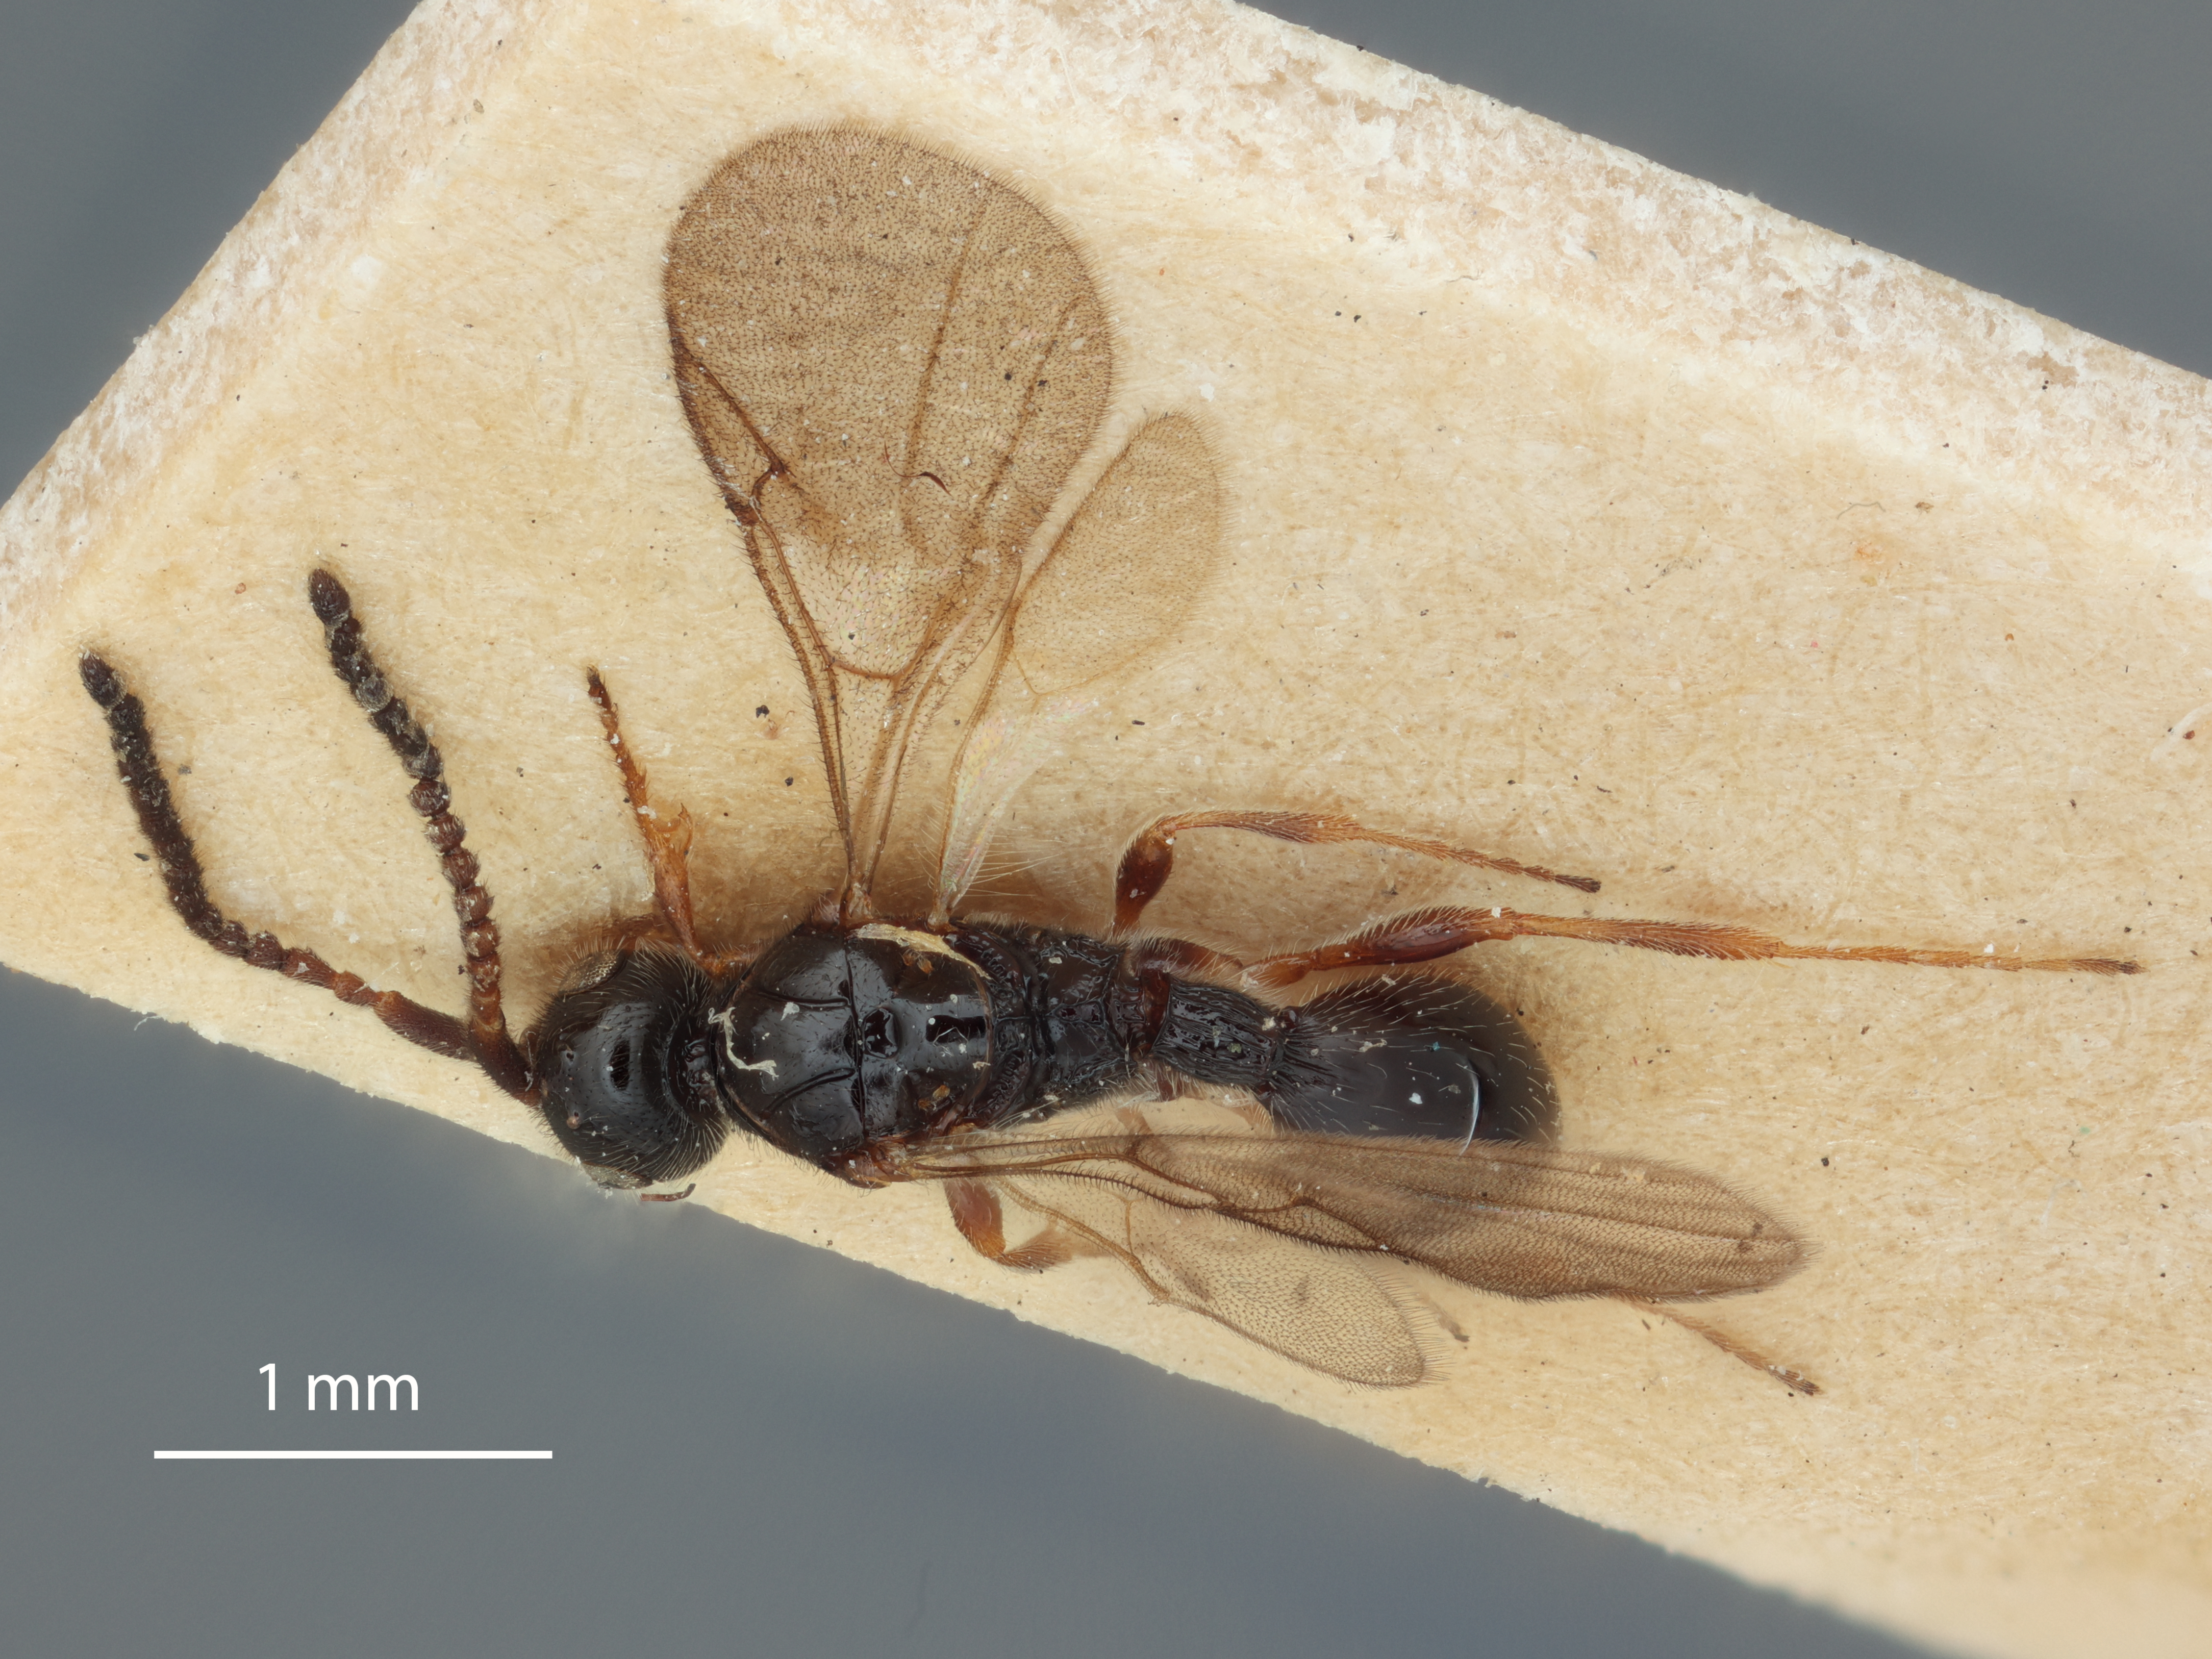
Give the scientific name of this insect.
Pamis ione
